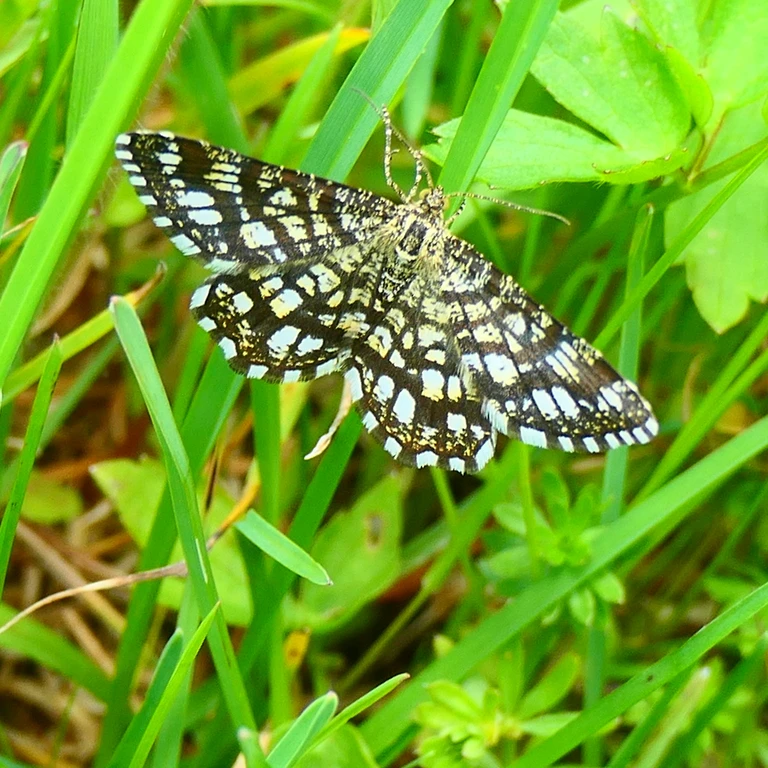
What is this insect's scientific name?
Chiasmia clathrata
